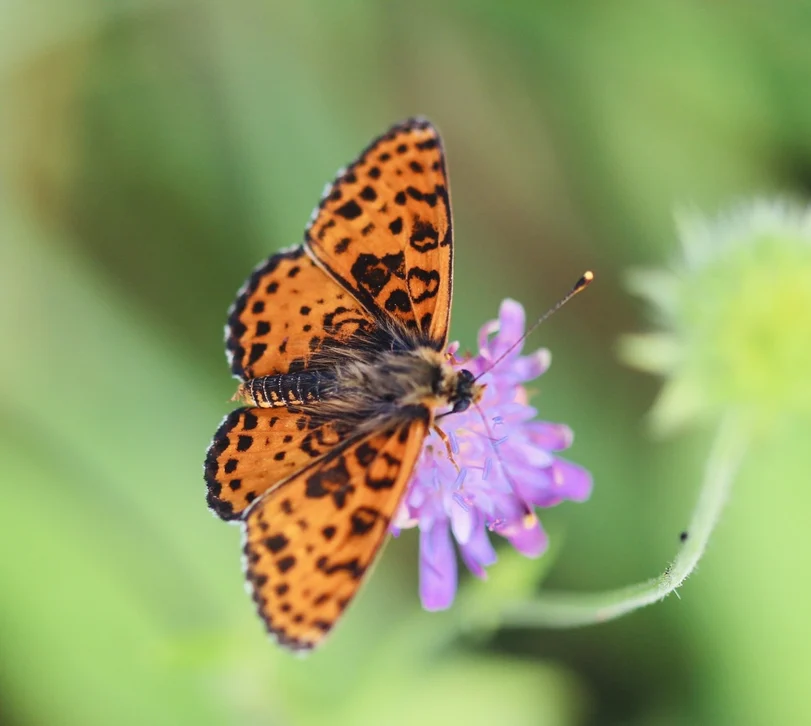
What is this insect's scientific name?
Melitaea didyma
